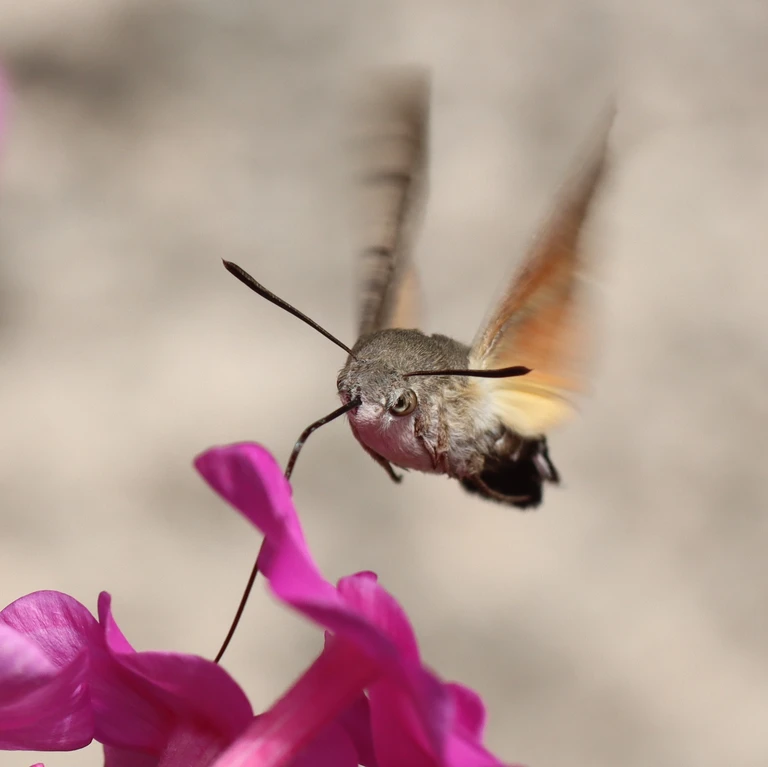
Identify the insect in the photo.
Macroglossum stellatarum
